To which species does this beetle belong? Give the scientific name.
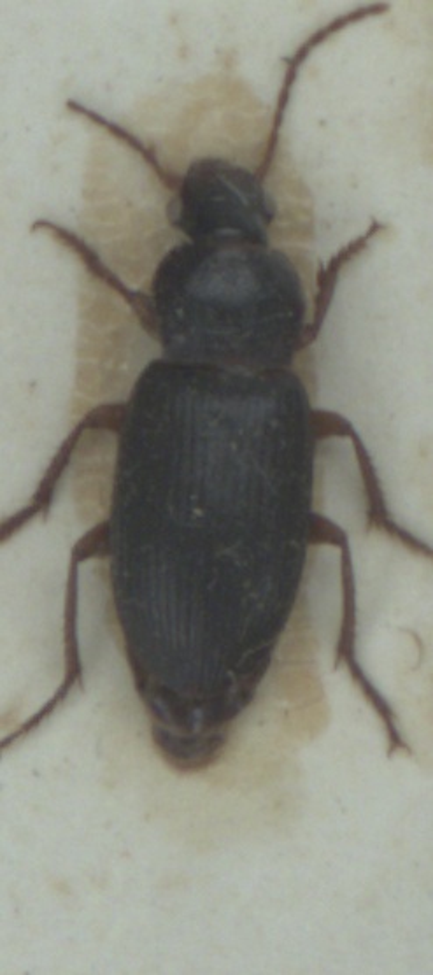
Ophonus puncticeps
